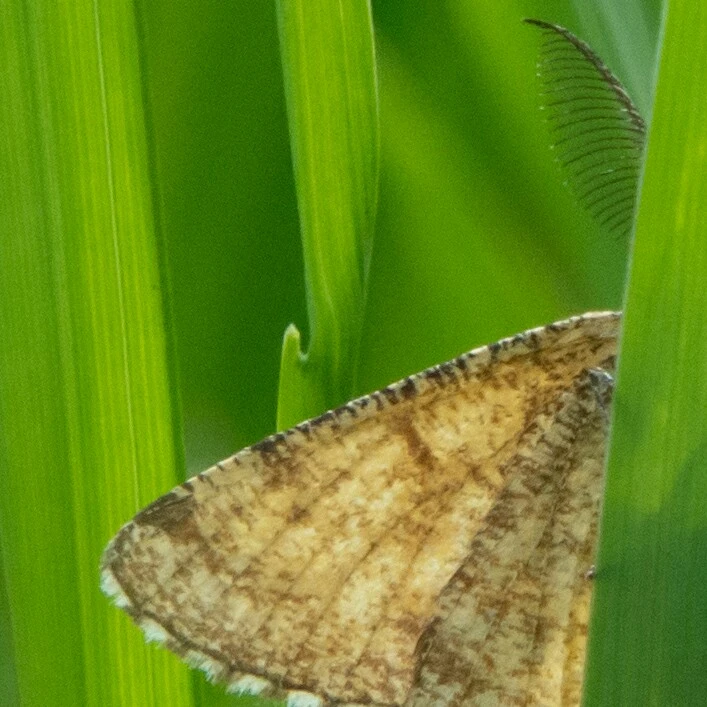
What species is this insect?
Ematurga atomaria
